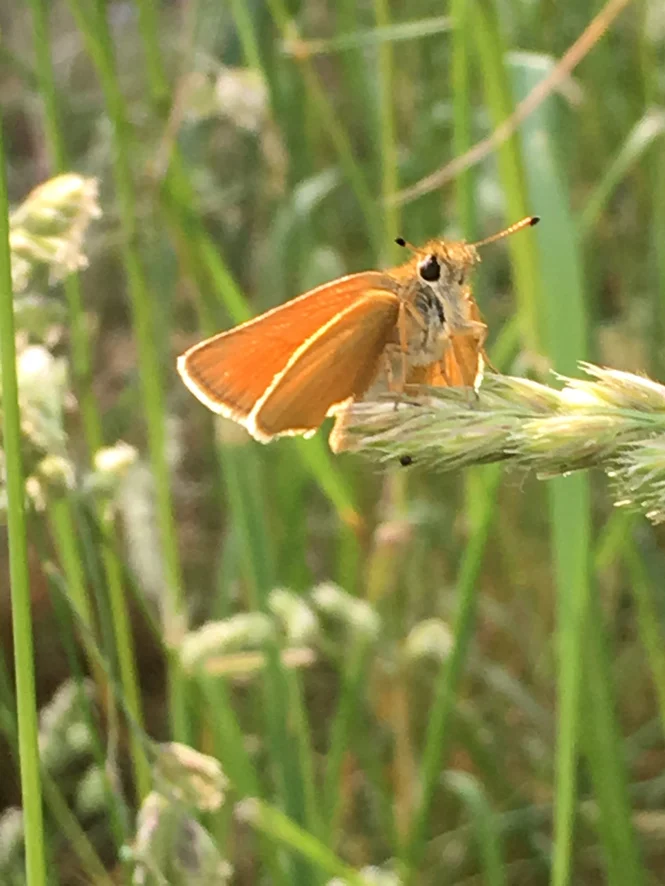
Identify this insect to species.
Thymelicus lineola
